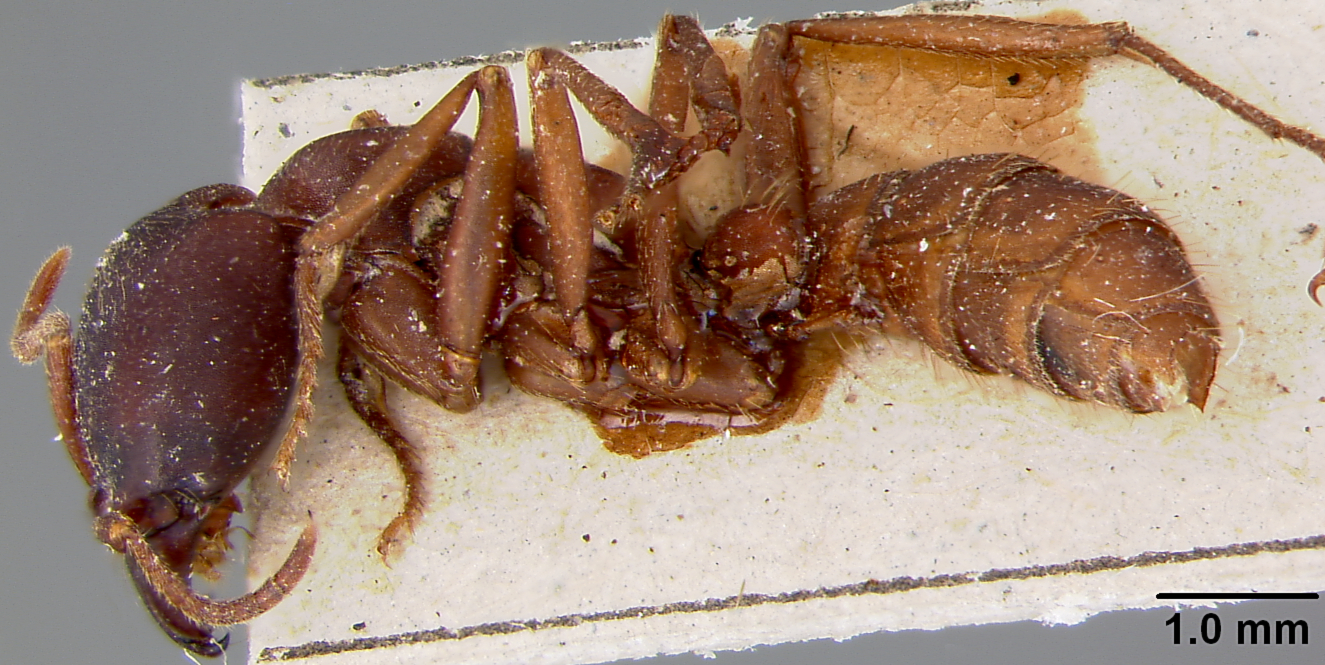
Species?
Dorylus emeryi
